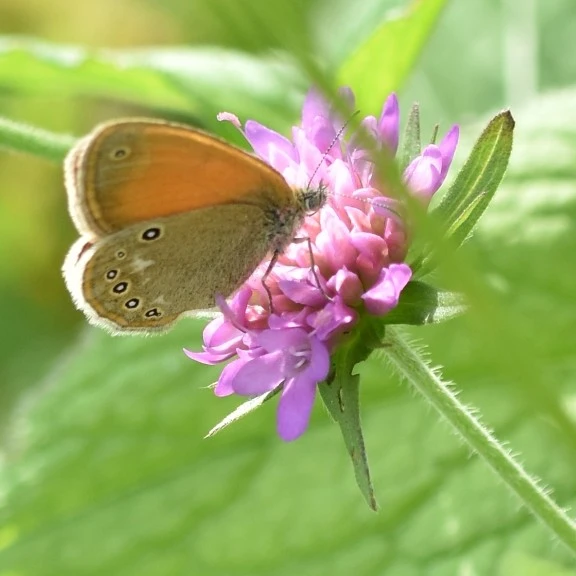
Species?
Coenonympha glycerion (also Coenonympha iphis)
